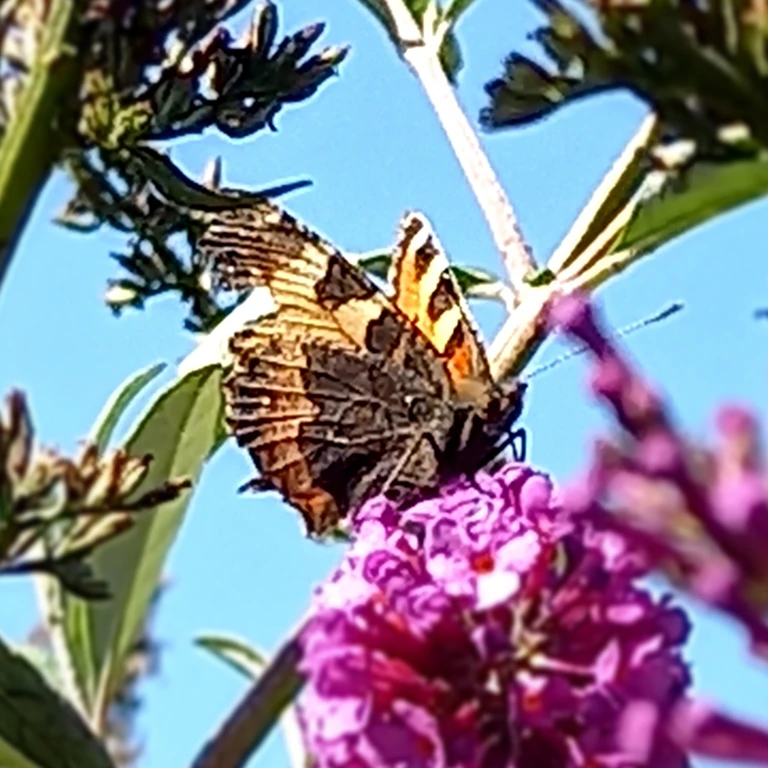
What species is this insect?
Aglais urticae
